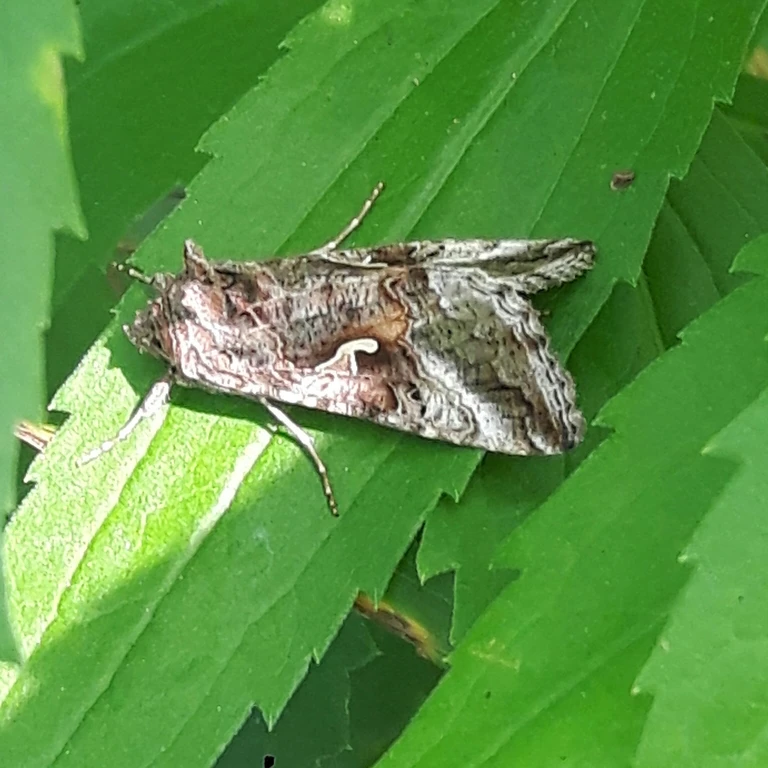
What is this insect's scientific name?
Autographa gamma
